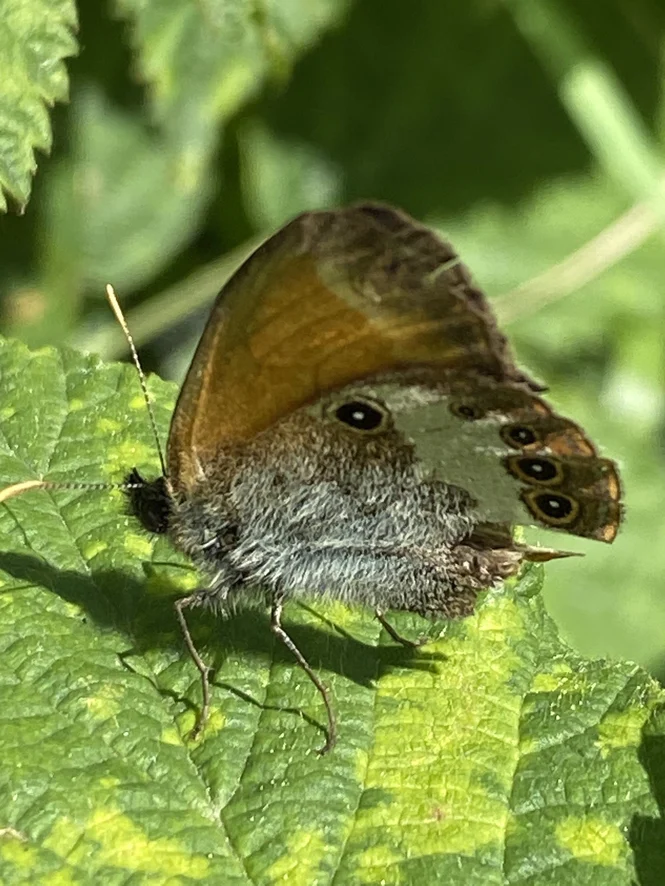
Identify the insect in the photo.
Coenonympha arcania
